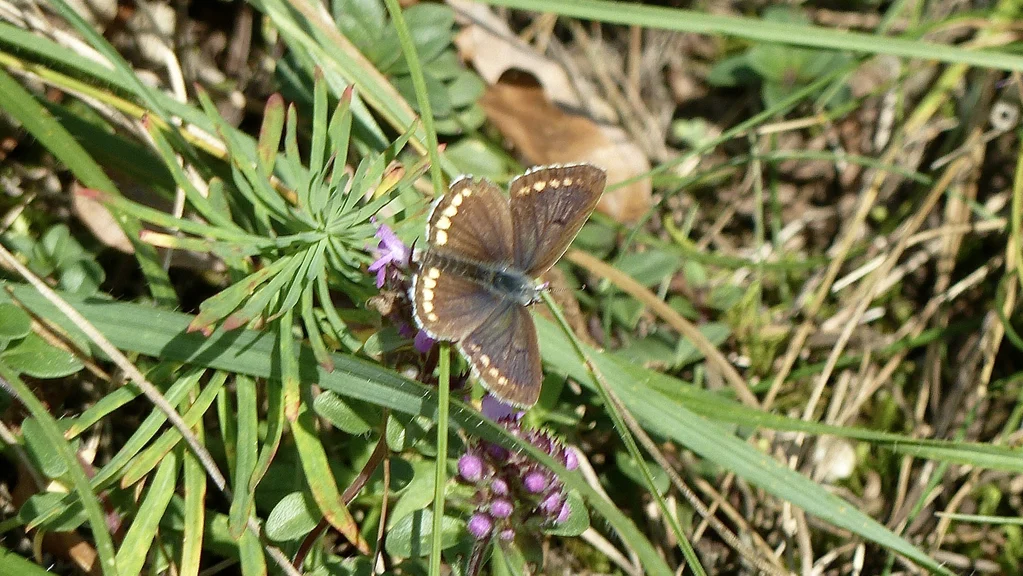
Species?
Aricia agestis/artaxerxes
